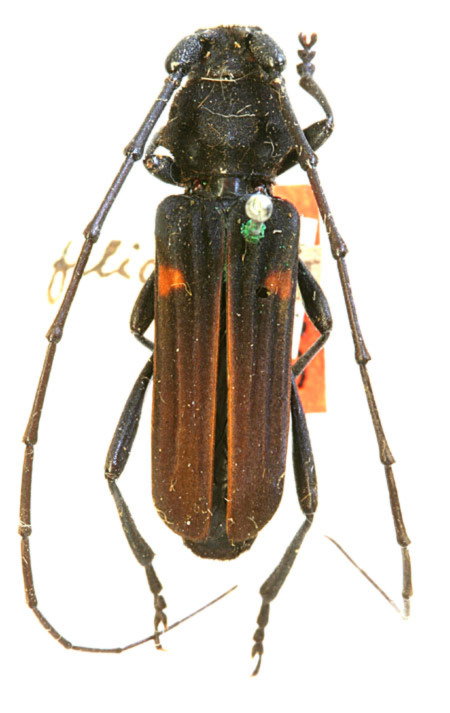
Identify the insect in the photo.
Tragidion coquus
